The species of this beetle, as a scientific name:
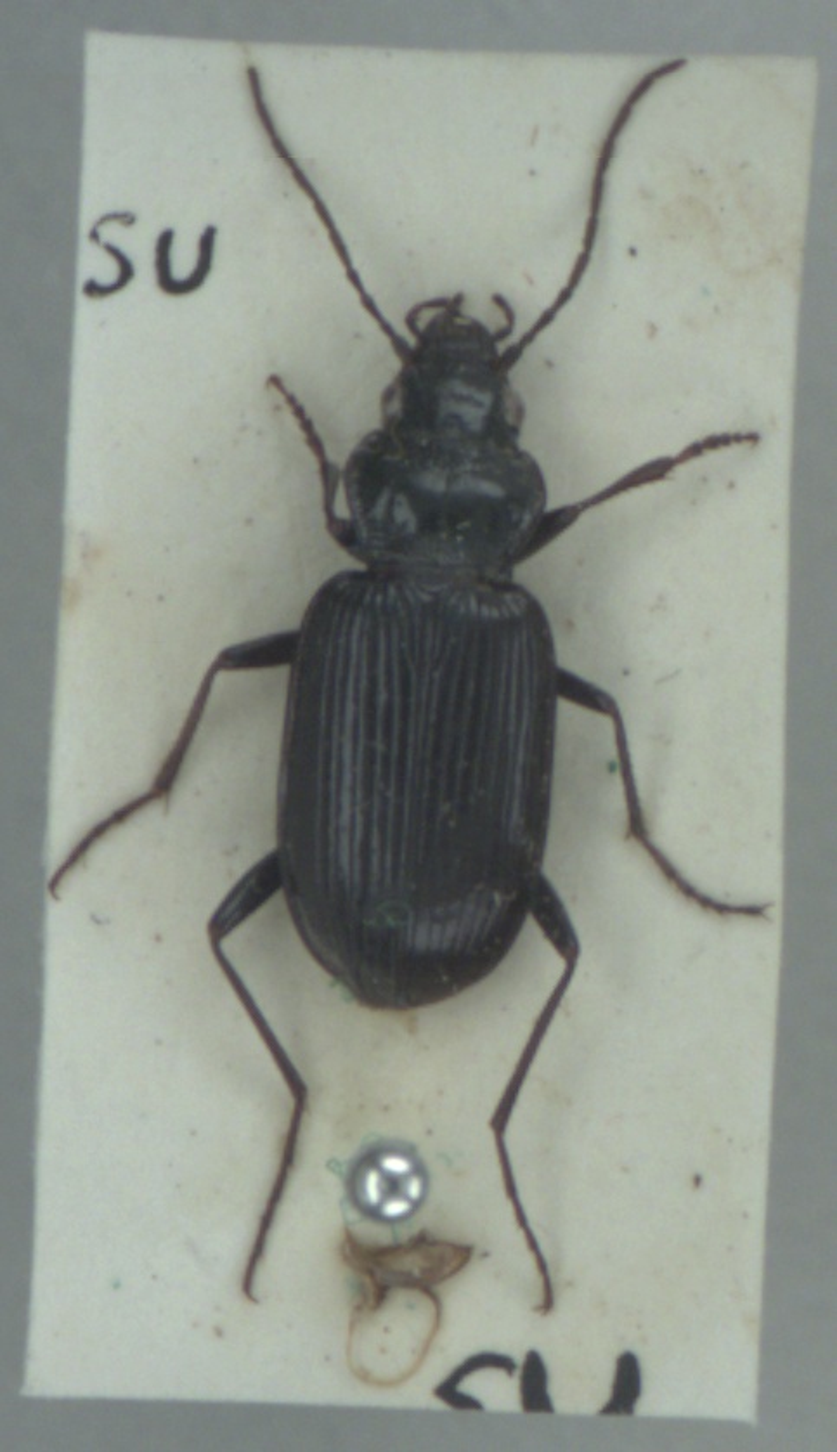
Nebria salina
